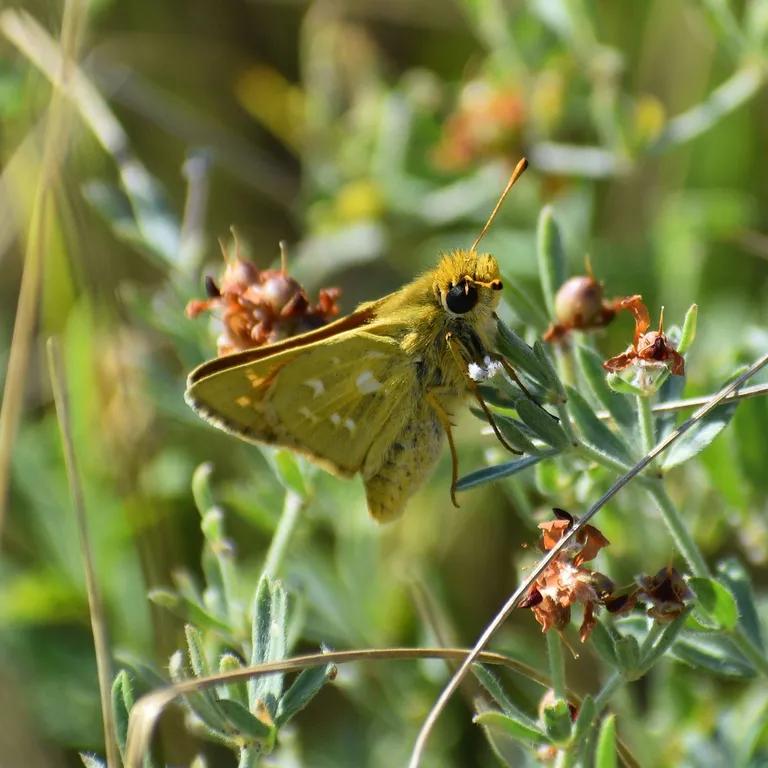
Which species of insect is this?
Hesperia comma
